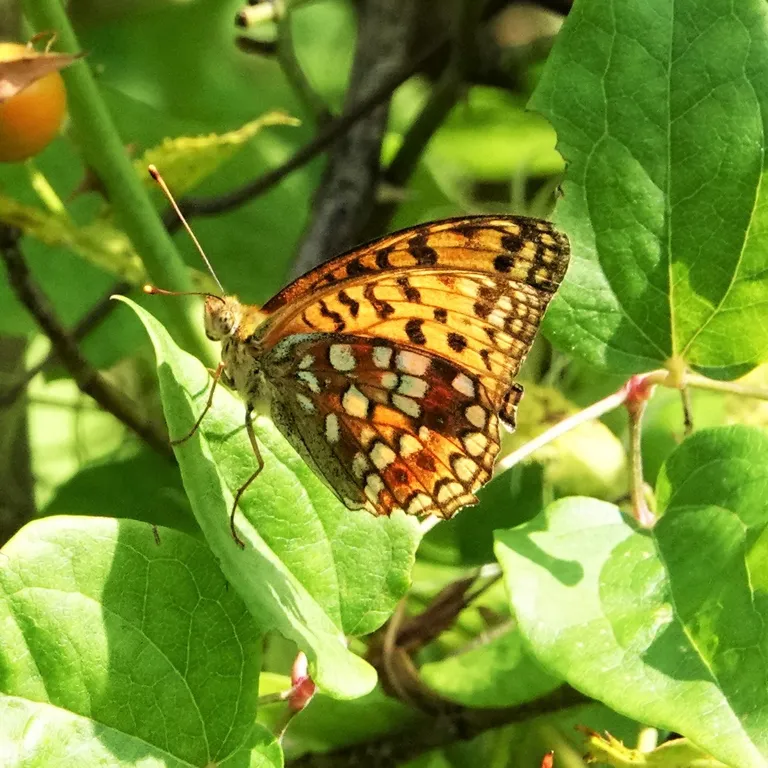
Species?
Fabriciana adippe
